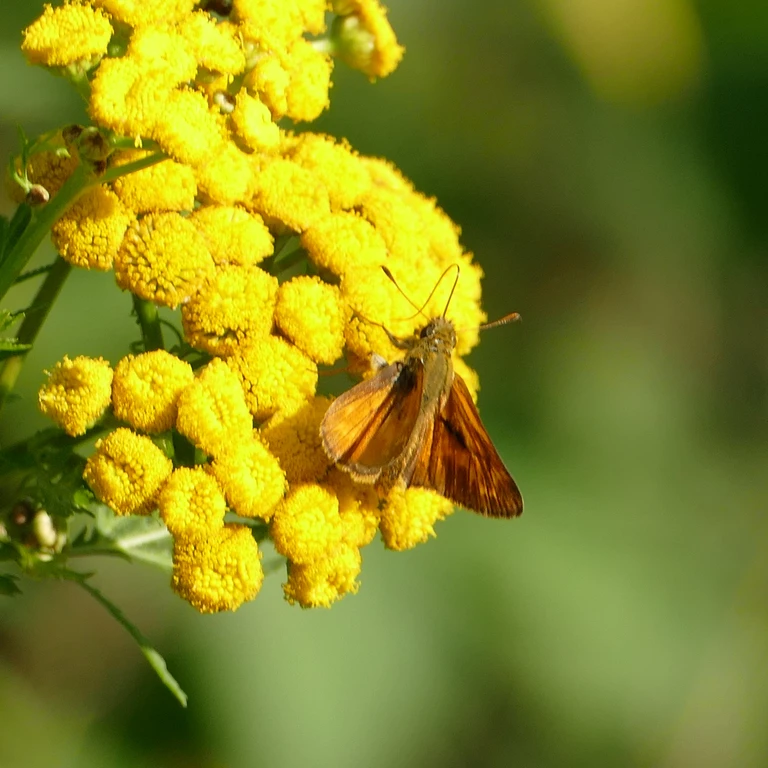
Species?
Ochlodes sylvanus (also Ochlodes venata)
